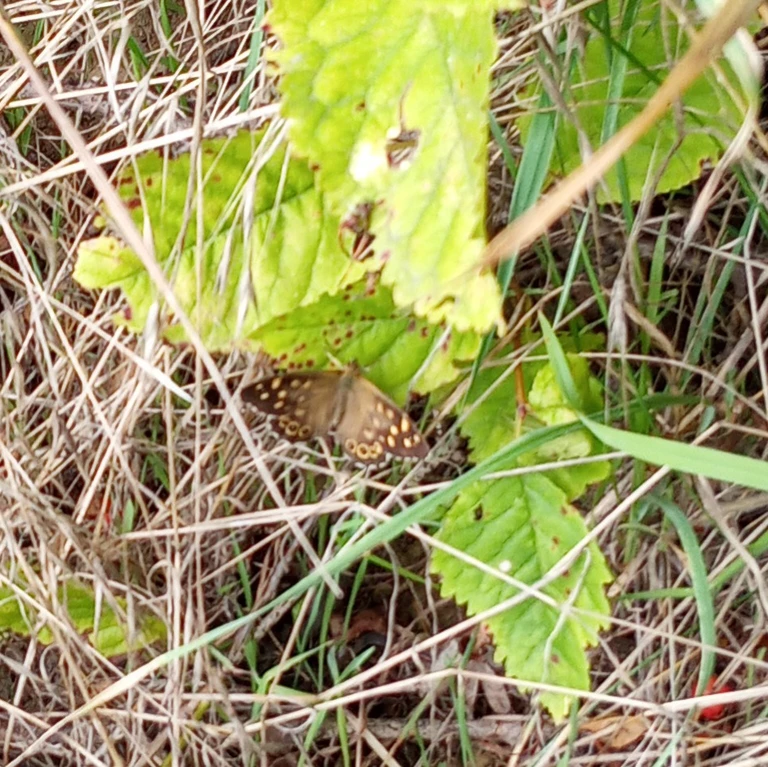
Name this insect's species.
Pararge aegeria
